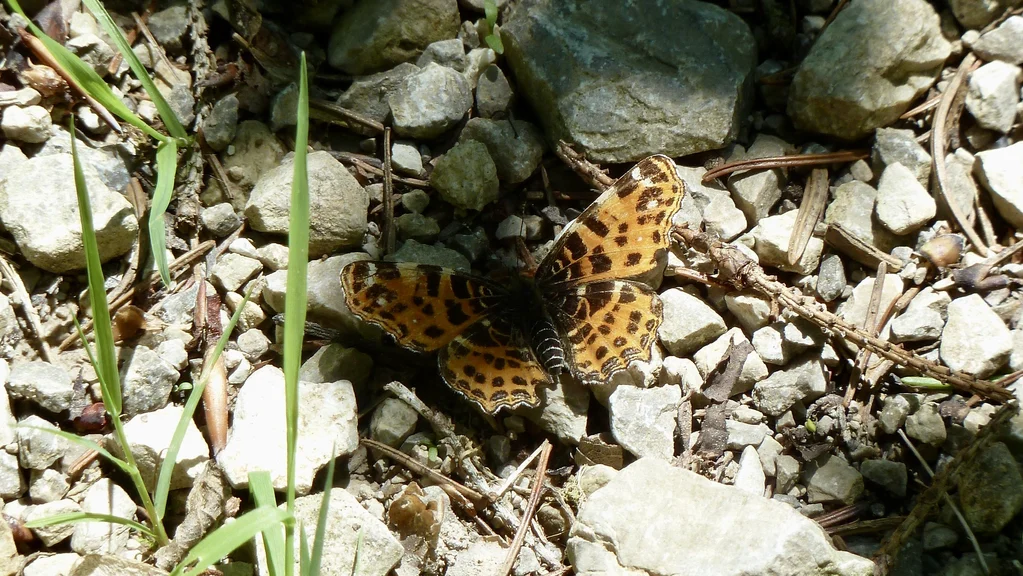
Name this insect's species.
Araschnia levana
